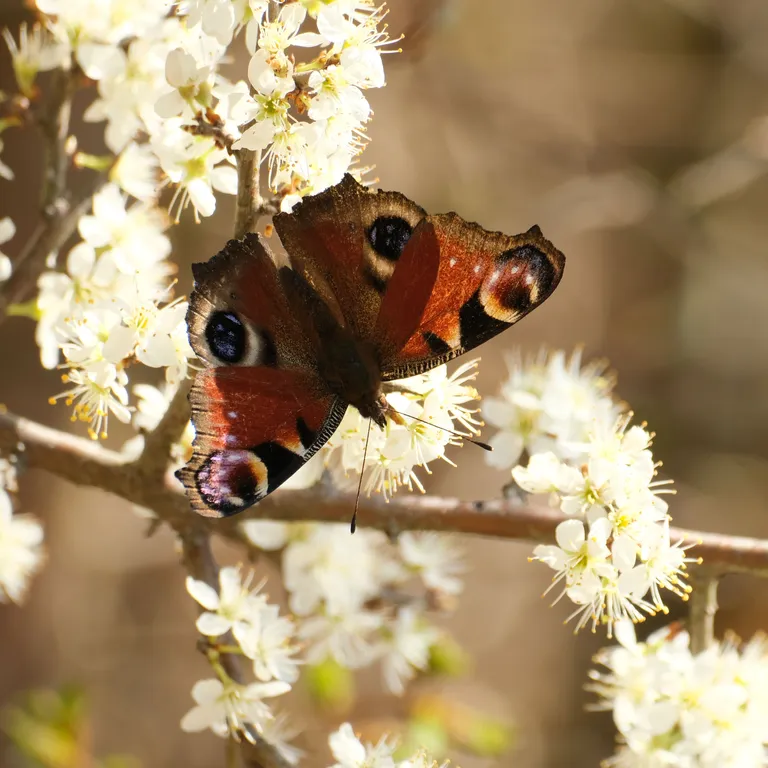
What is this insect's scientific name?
Aglais io
